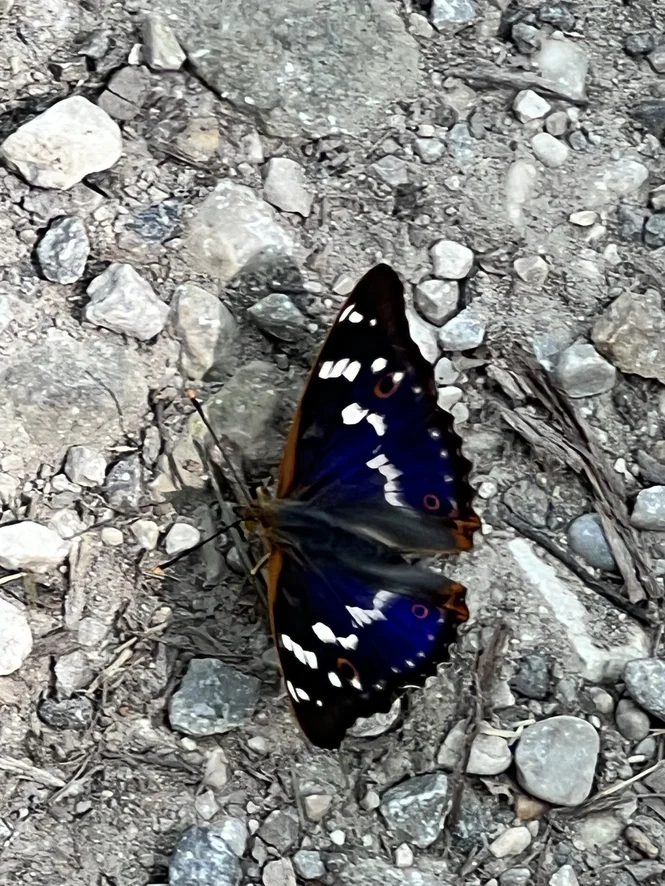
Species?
Apatura ilia
